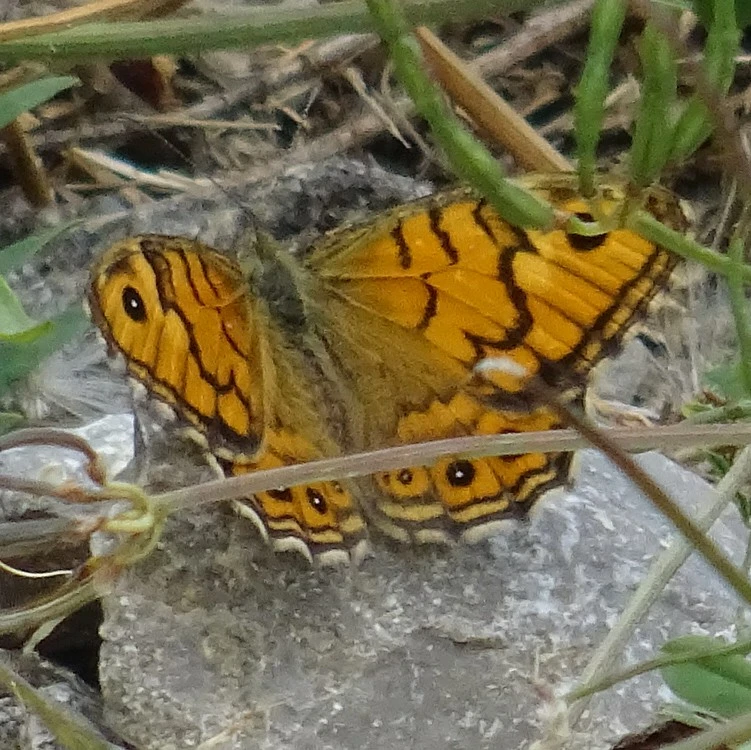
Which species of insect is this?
Lasiommata megera (also Pararge megera)
